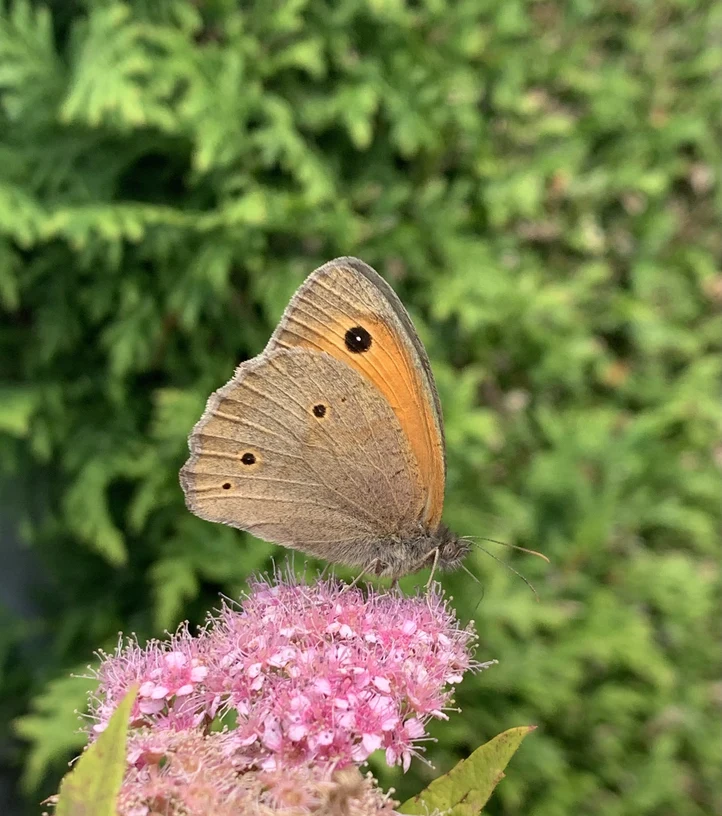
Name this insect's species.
Maniola jurtina
